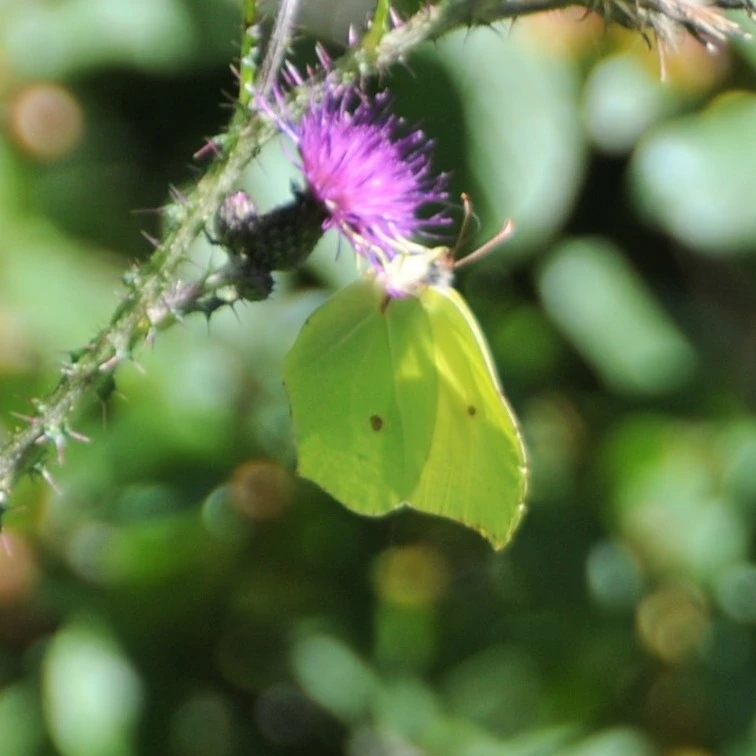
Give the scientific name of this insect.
Gonepteryx rhamni
